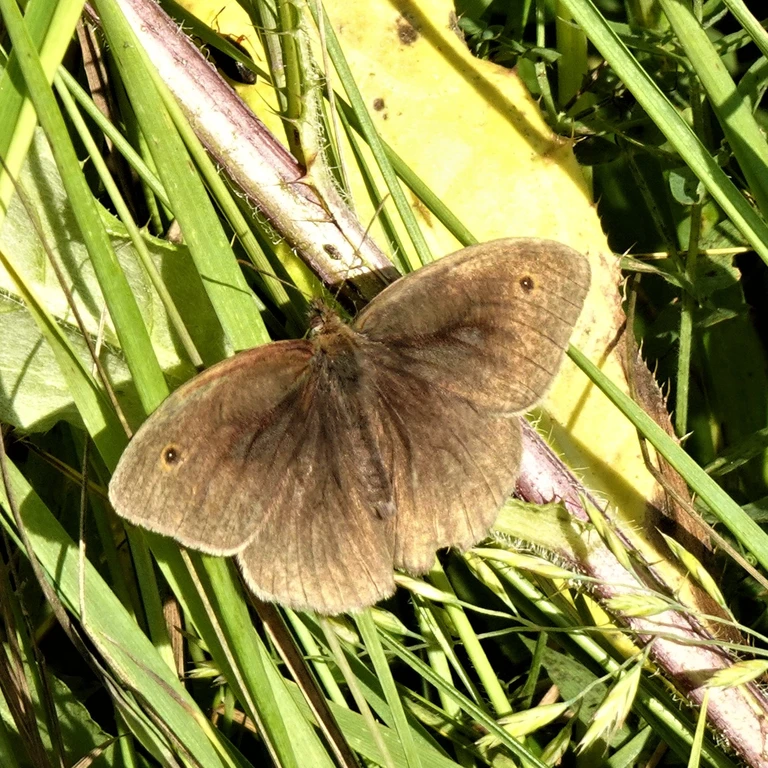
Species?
Maniola jurtina
